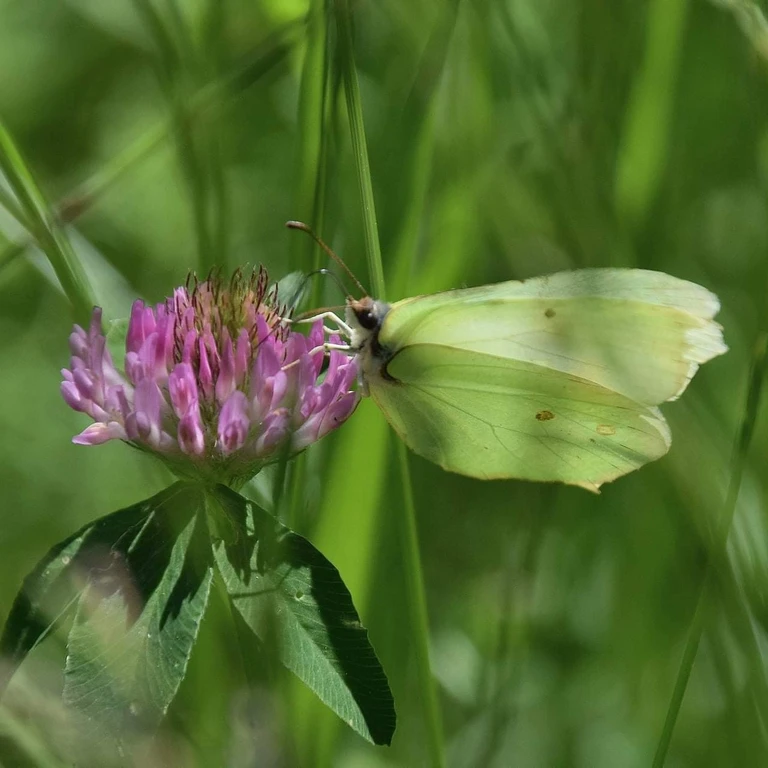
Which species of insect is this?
Gonepteryx rhamni
